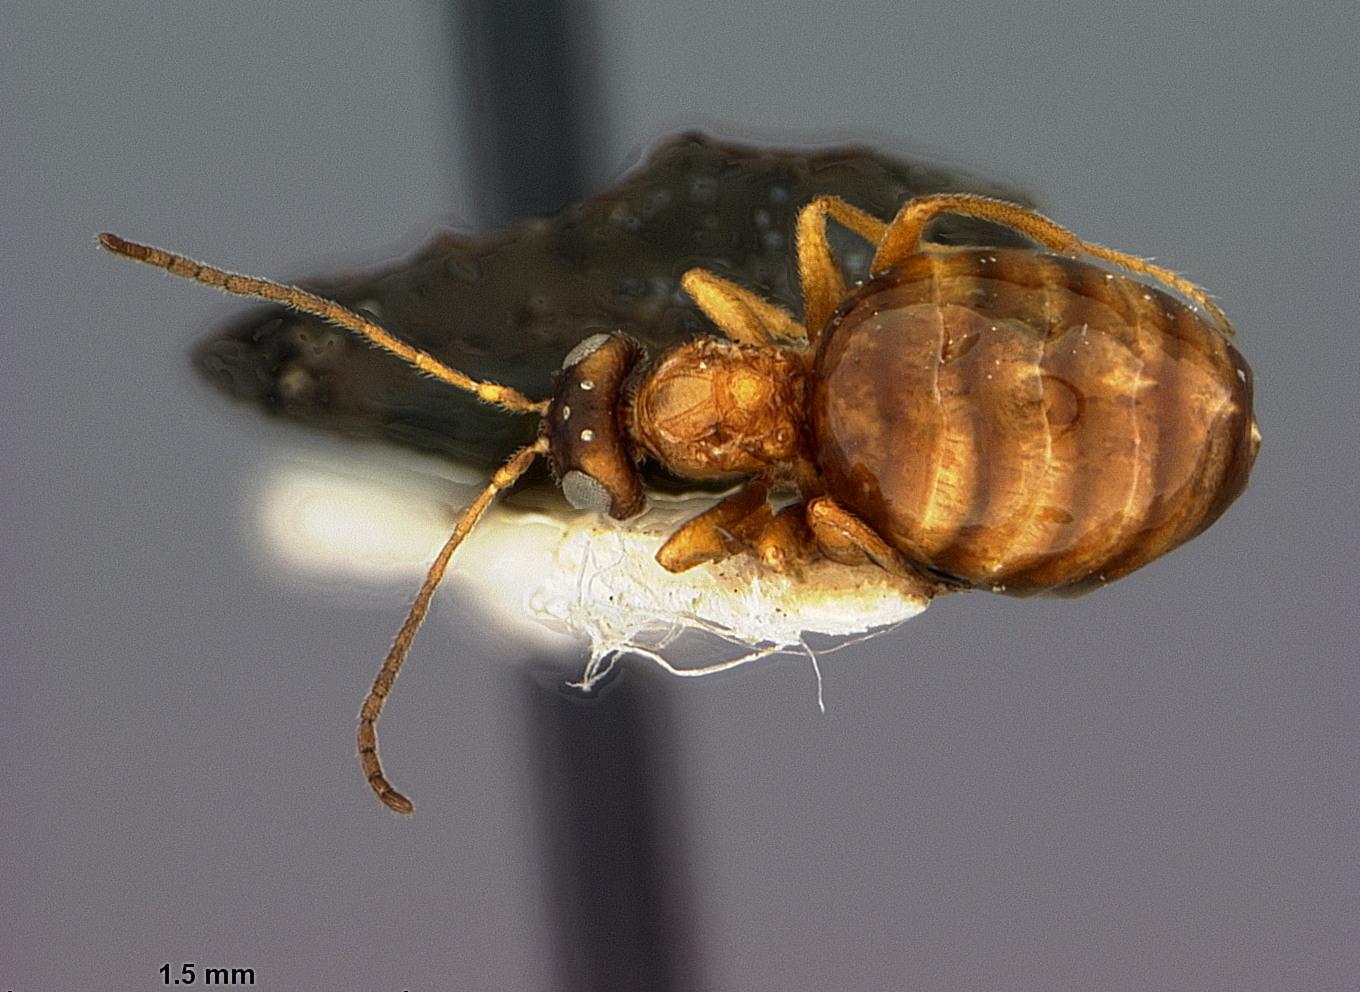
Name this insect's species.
Zopheroteras cuneatum
